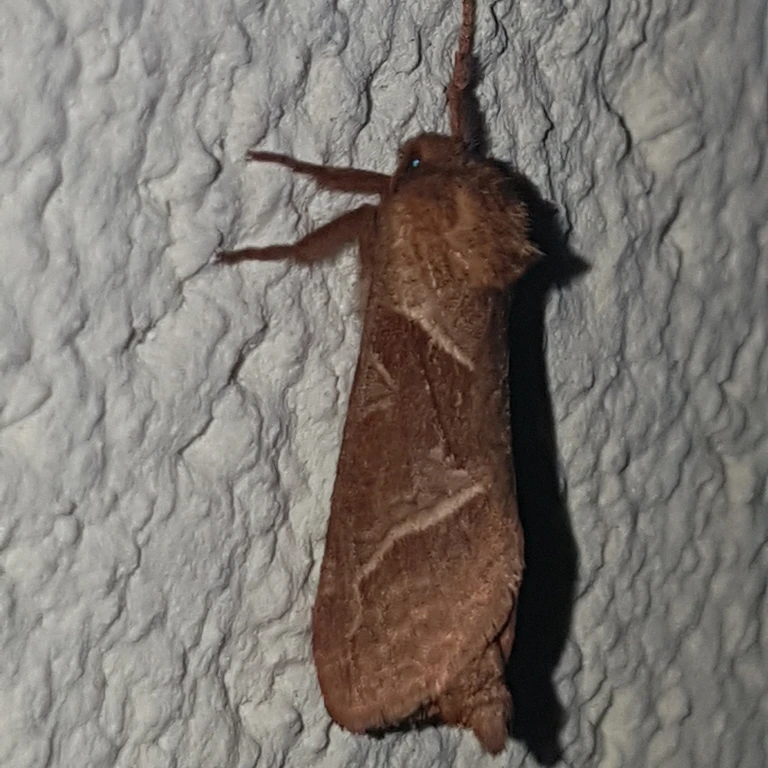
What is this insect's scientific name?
Triodia sylvina
